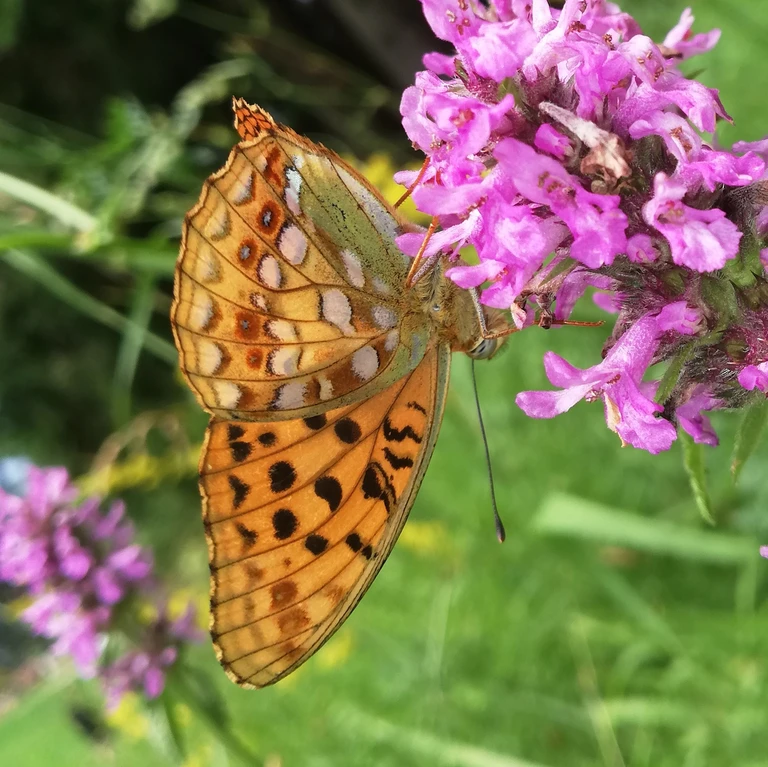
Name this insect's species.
Fabriciana adippe
